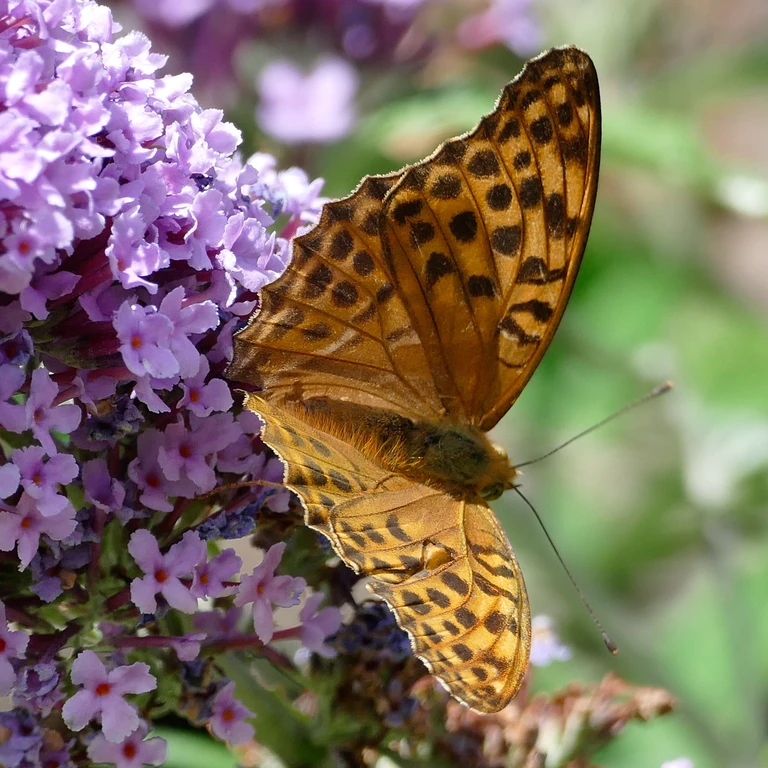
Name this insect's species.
Argynnis paphia
